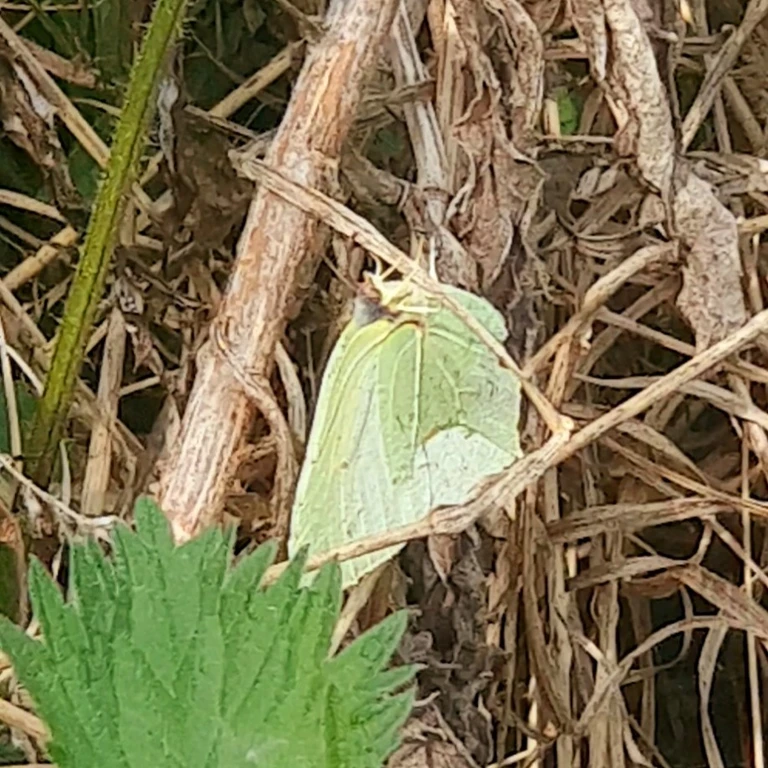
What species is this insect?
Gonepteryx rhamni
